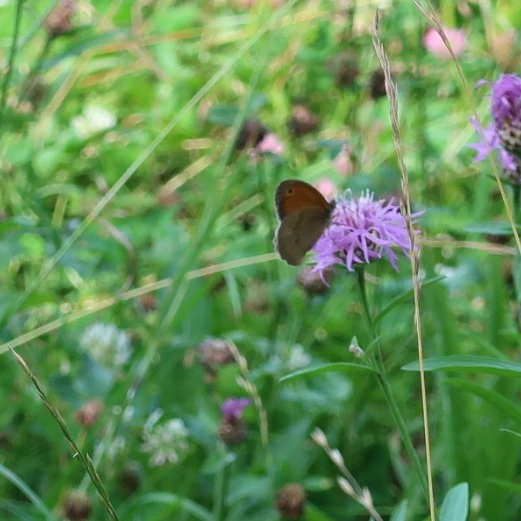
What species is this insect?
Maniola jurtina
